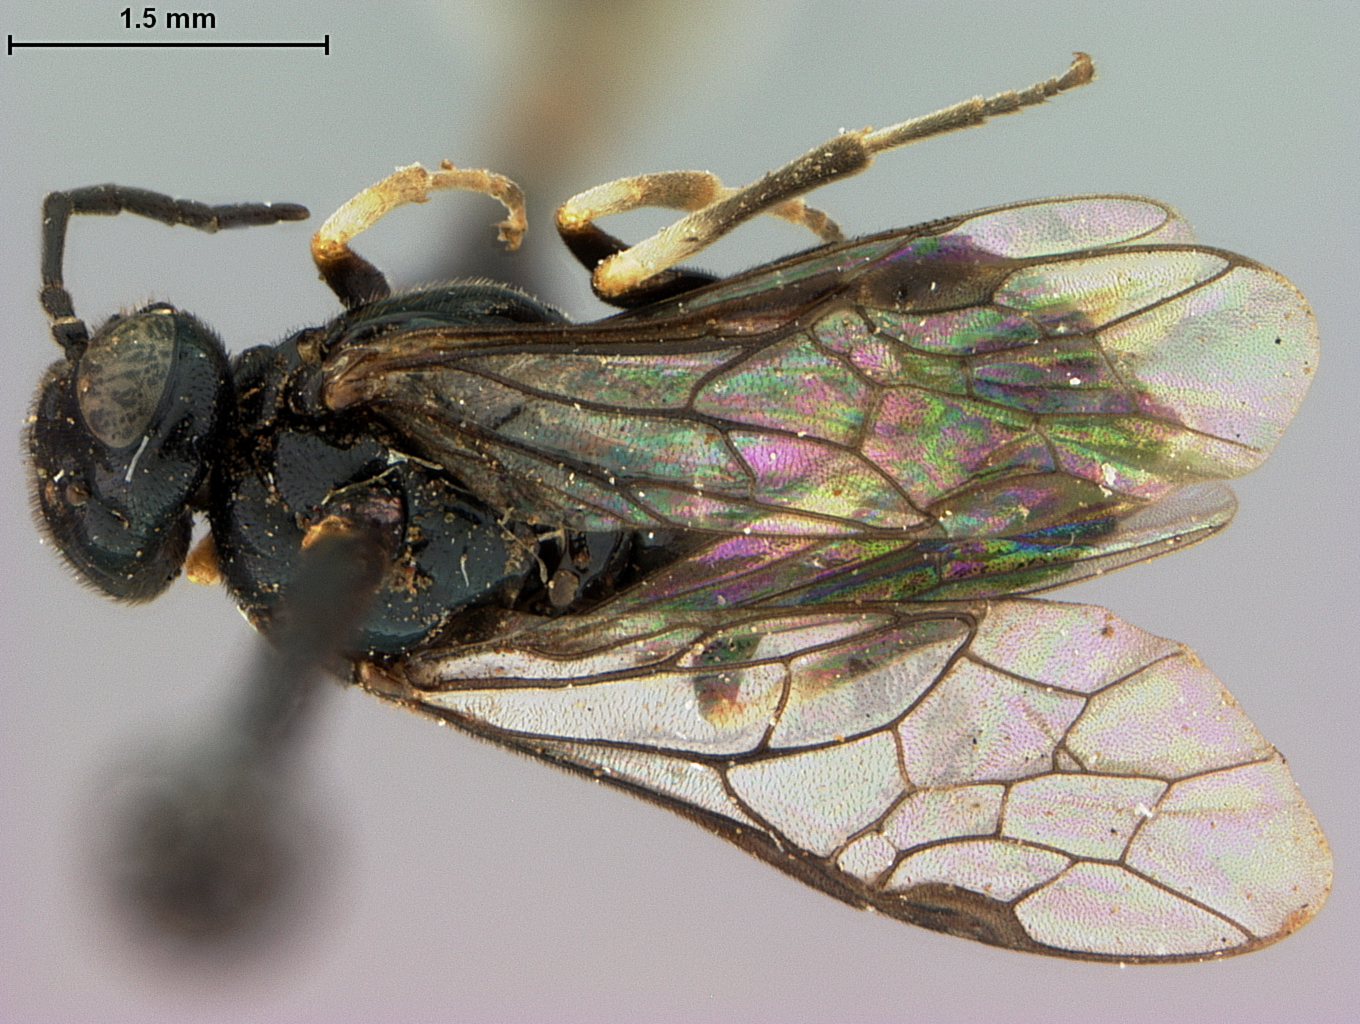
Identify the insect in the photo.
Caliroa hyalina
